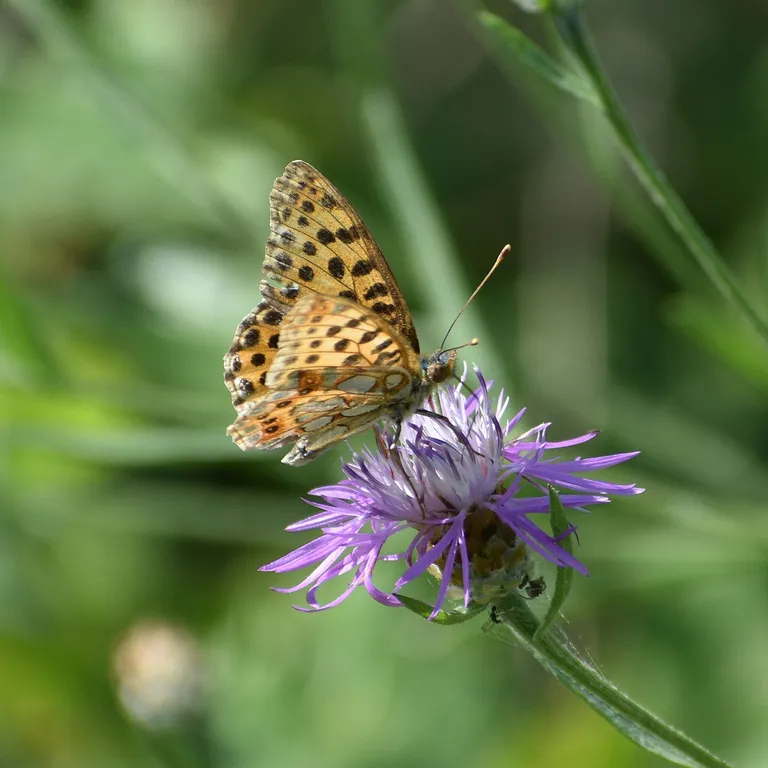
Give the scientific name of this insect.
Issoria lathonia
